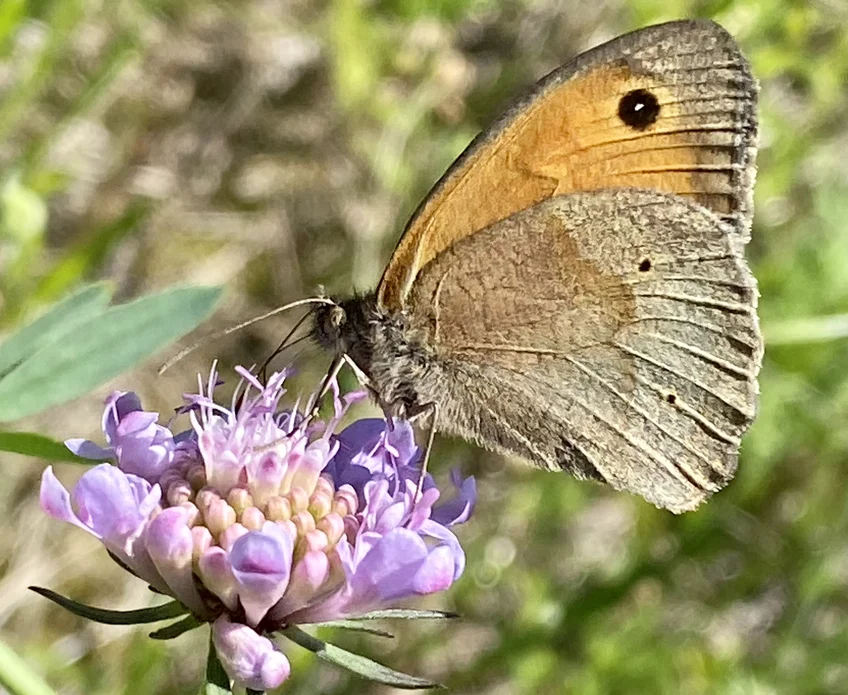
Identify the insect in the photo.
Maniola jurtina
